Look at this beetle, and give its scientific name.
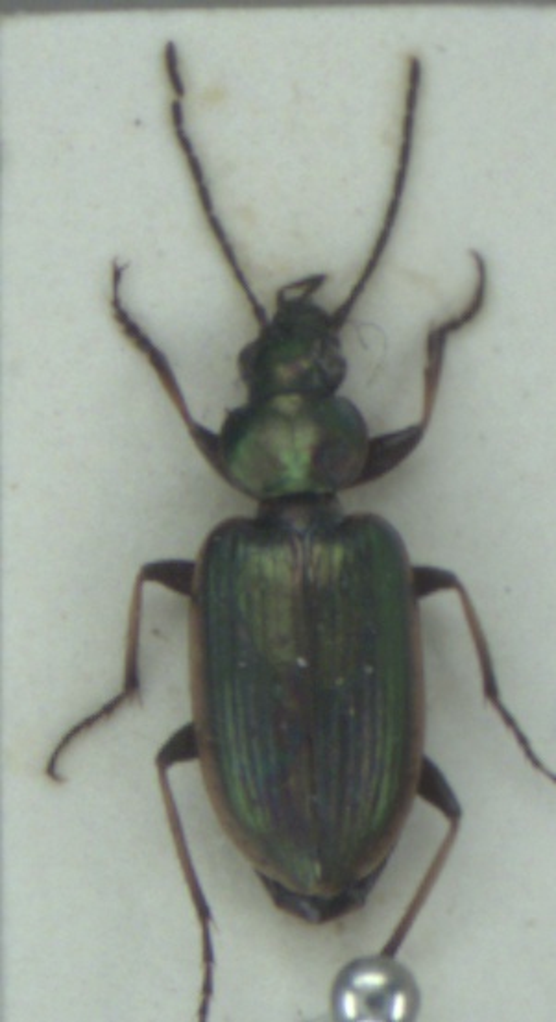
Agonum marginatum
